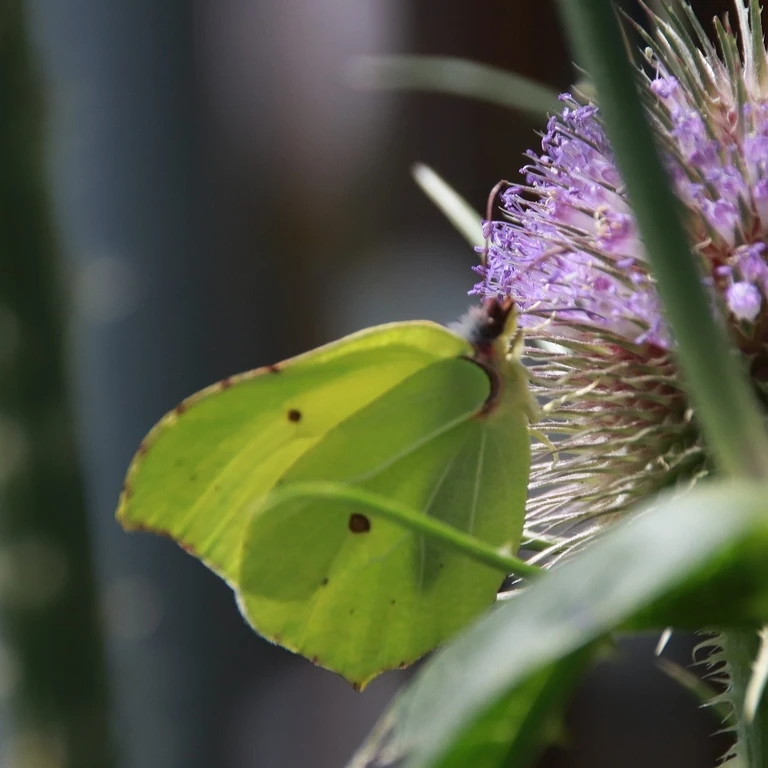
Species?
Gonepteryx rhamni
